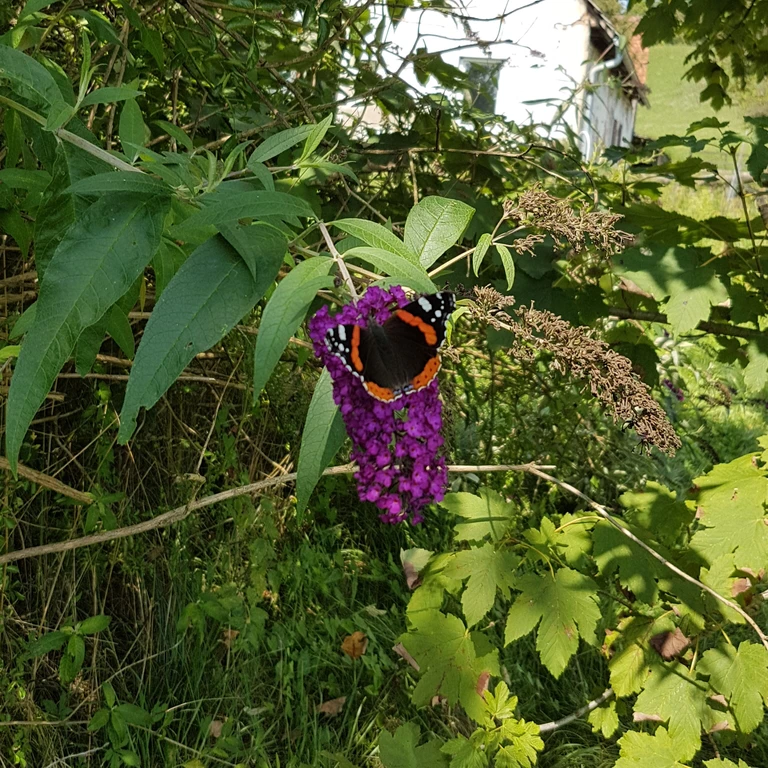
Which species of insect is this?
Vanessa atalanta
